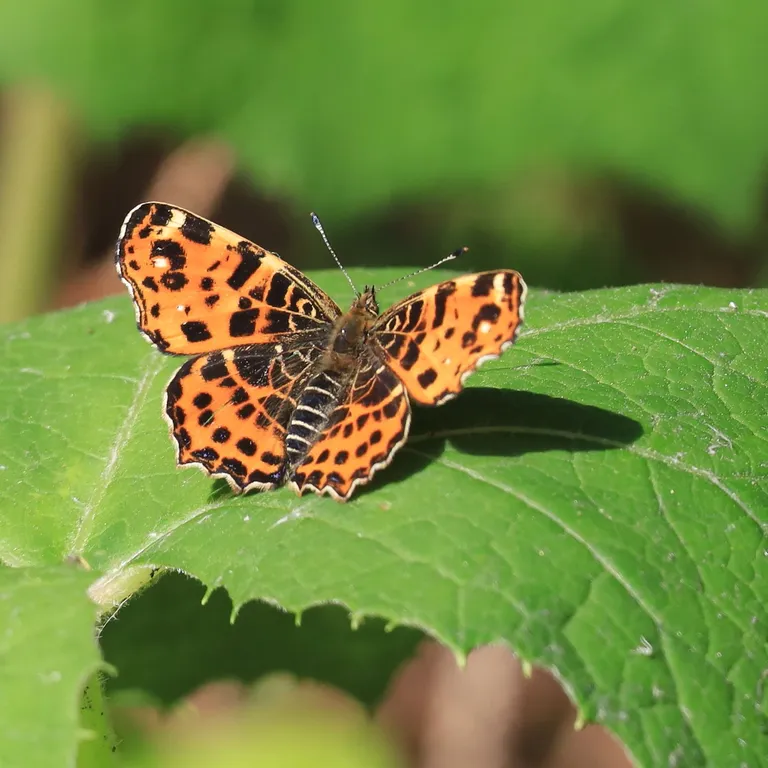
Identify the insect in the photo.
Araschnia levana
